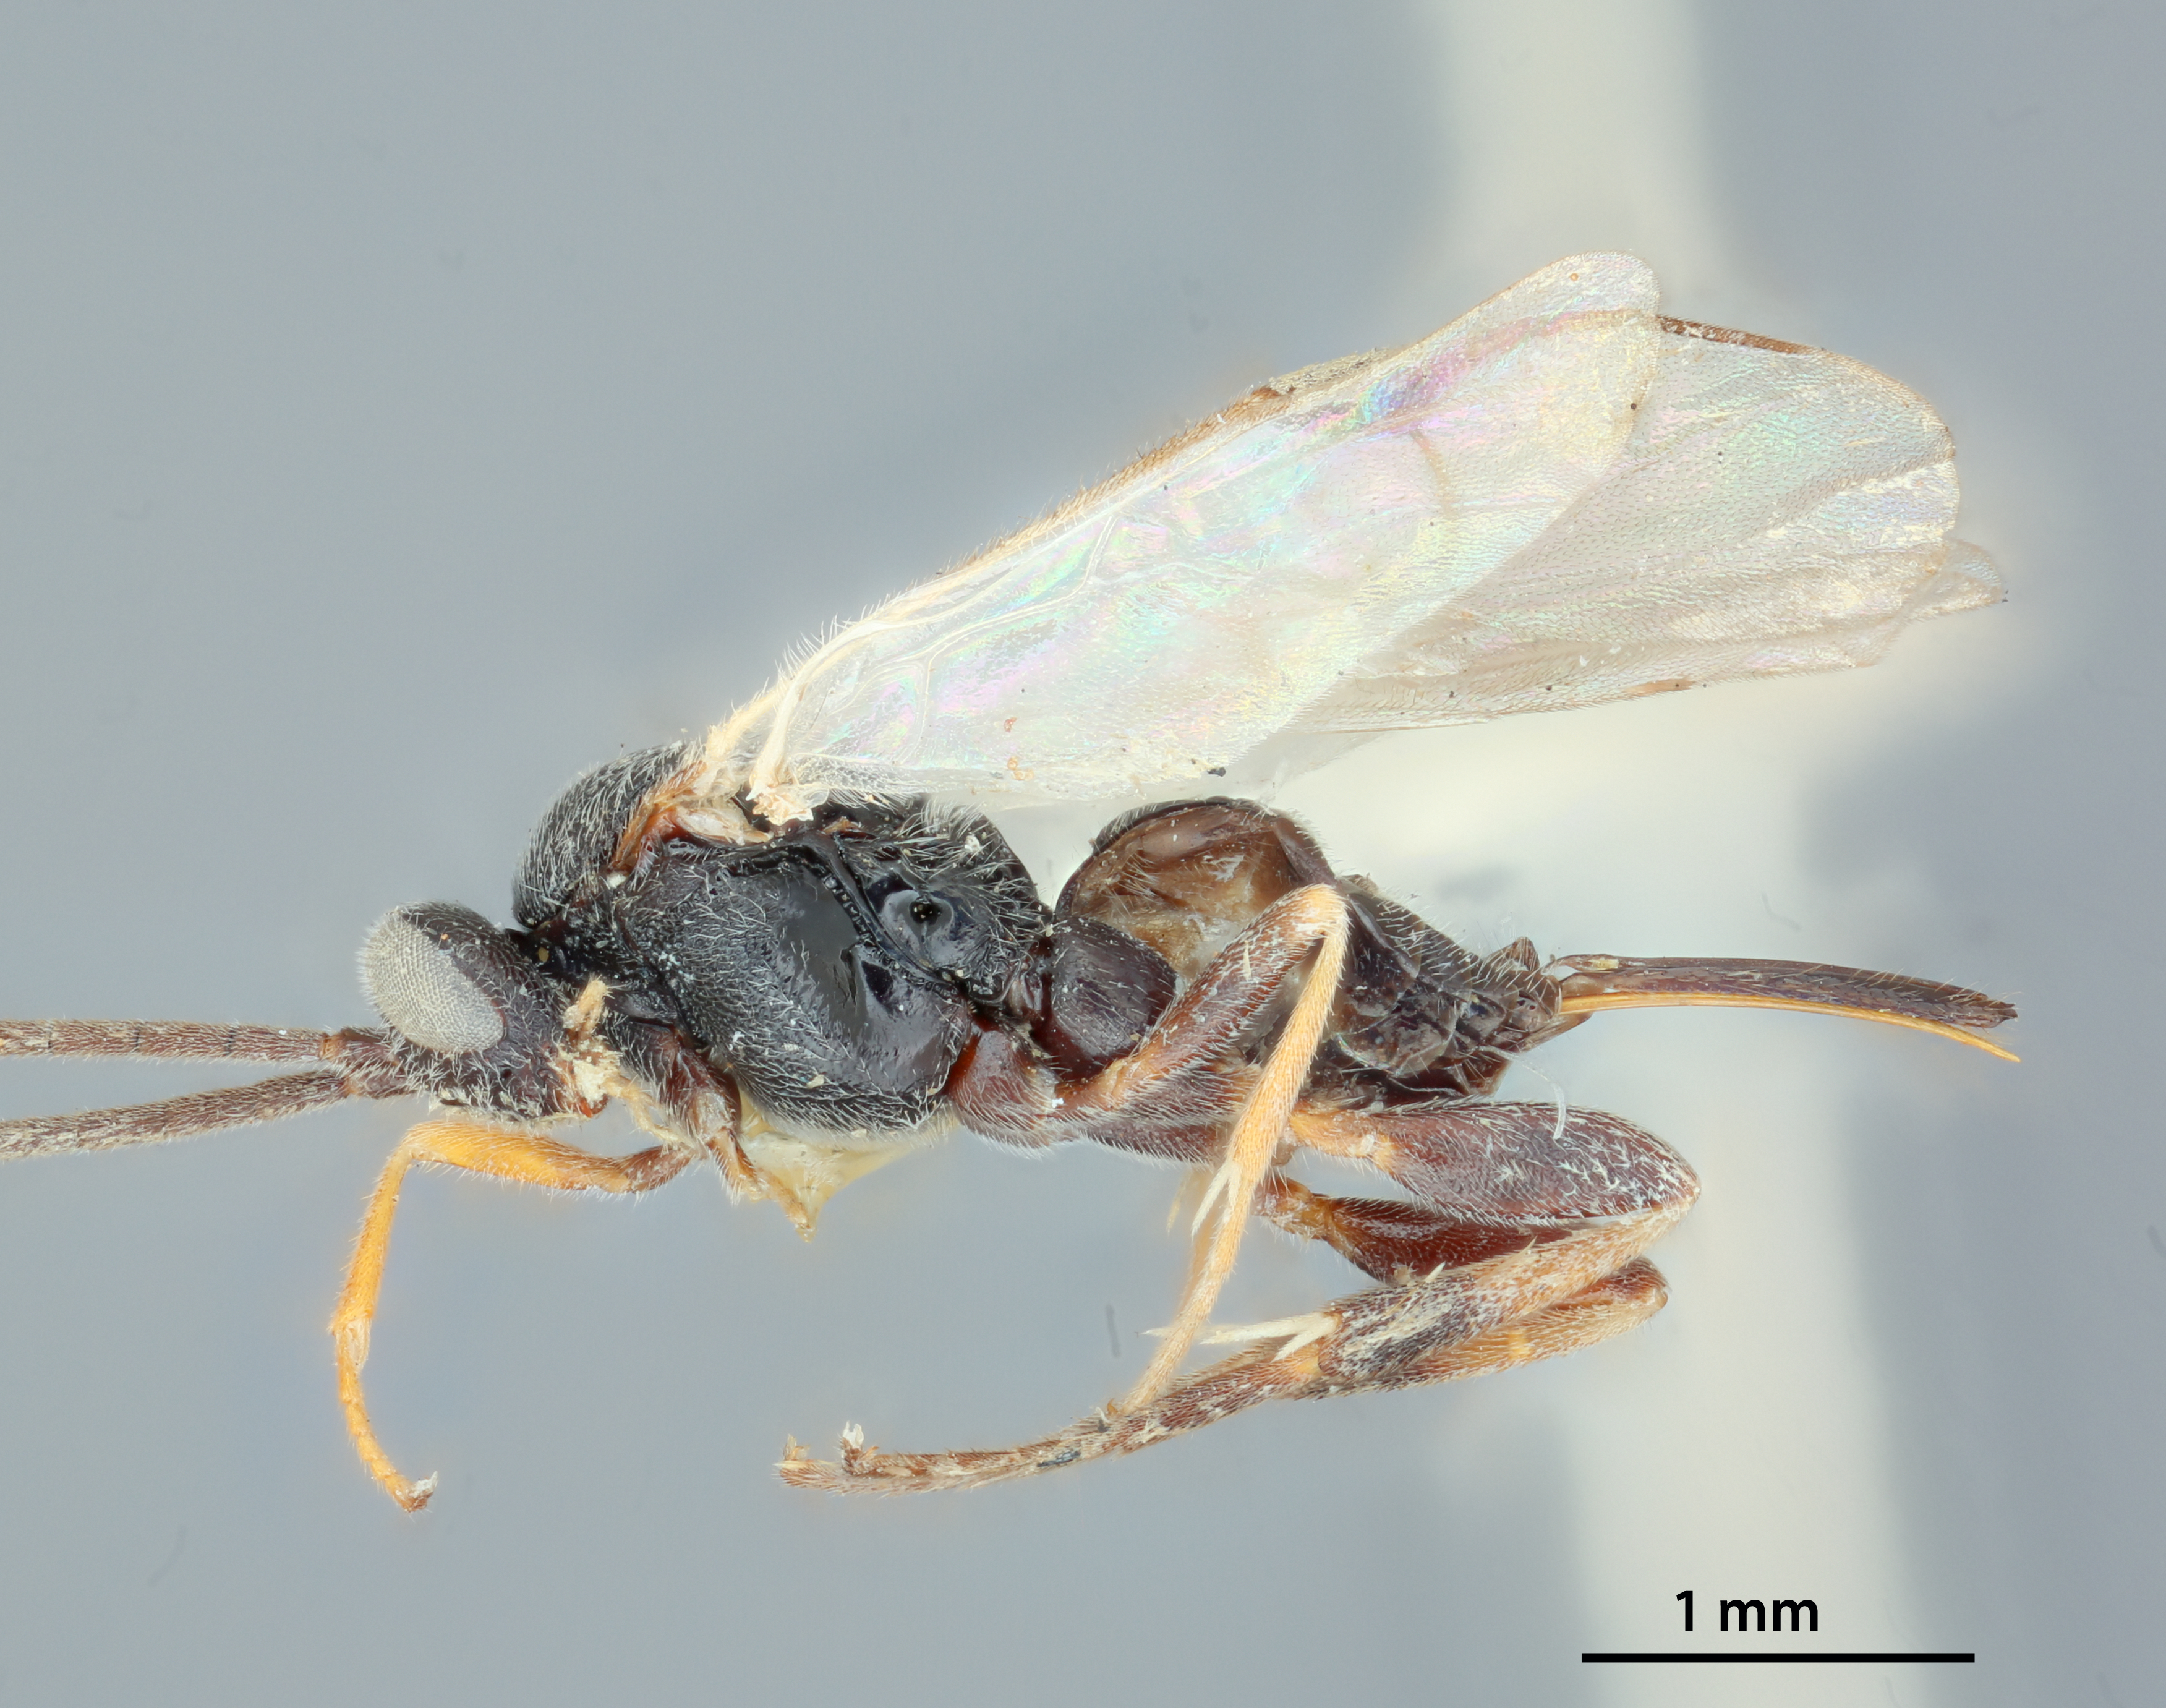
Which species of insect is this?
Urogaster opacus
